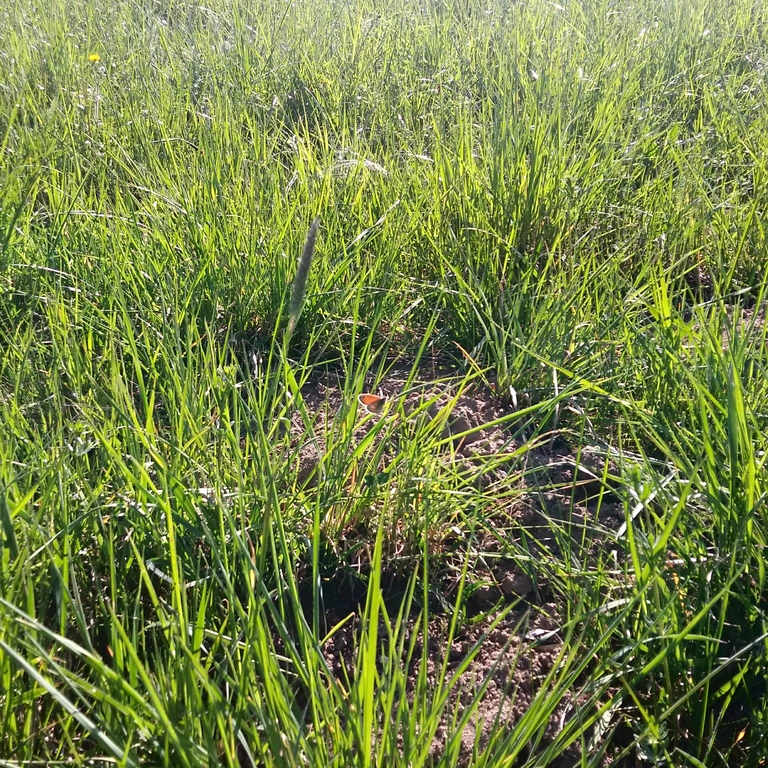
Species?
Coenonympha pamphilus
